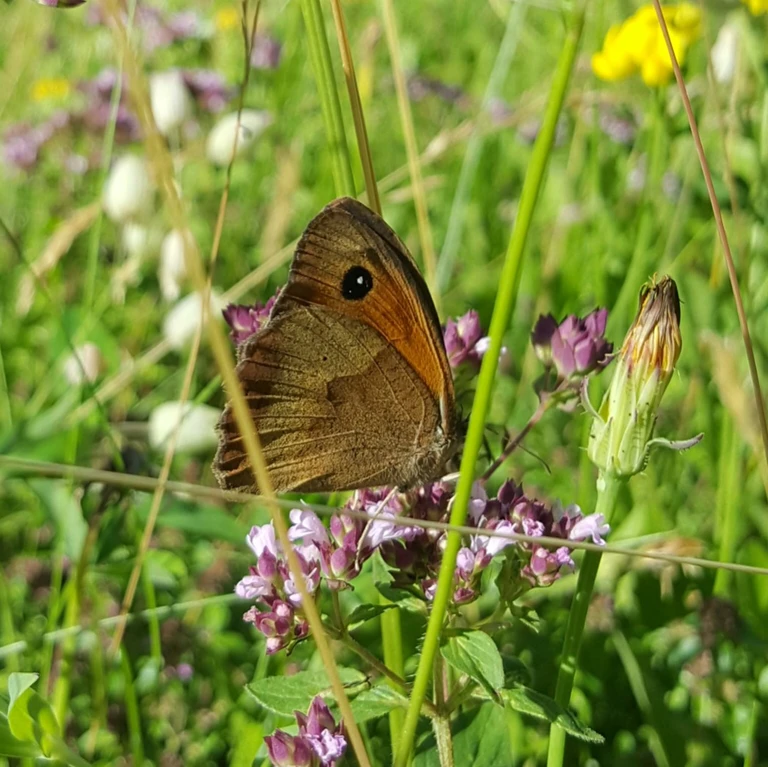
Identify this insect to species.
Maniola jurtina
